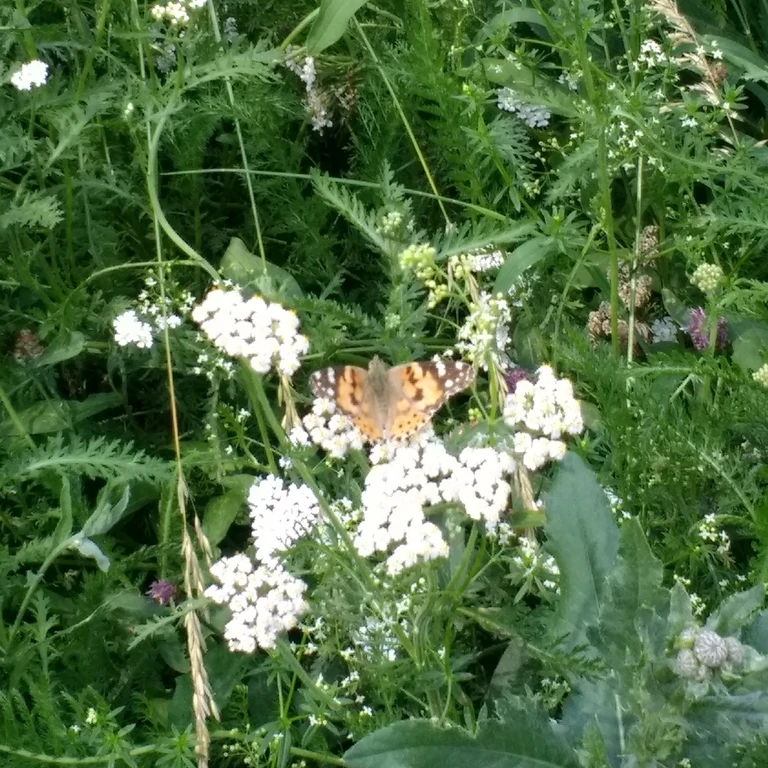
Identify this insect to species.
Vanessa cardui
